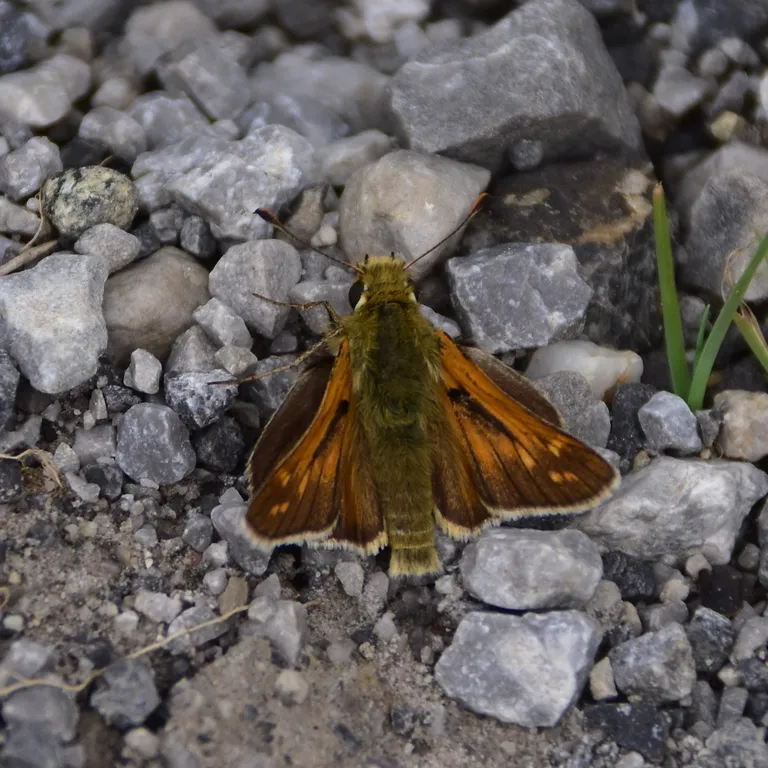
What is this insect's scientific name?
Hesperia comma
